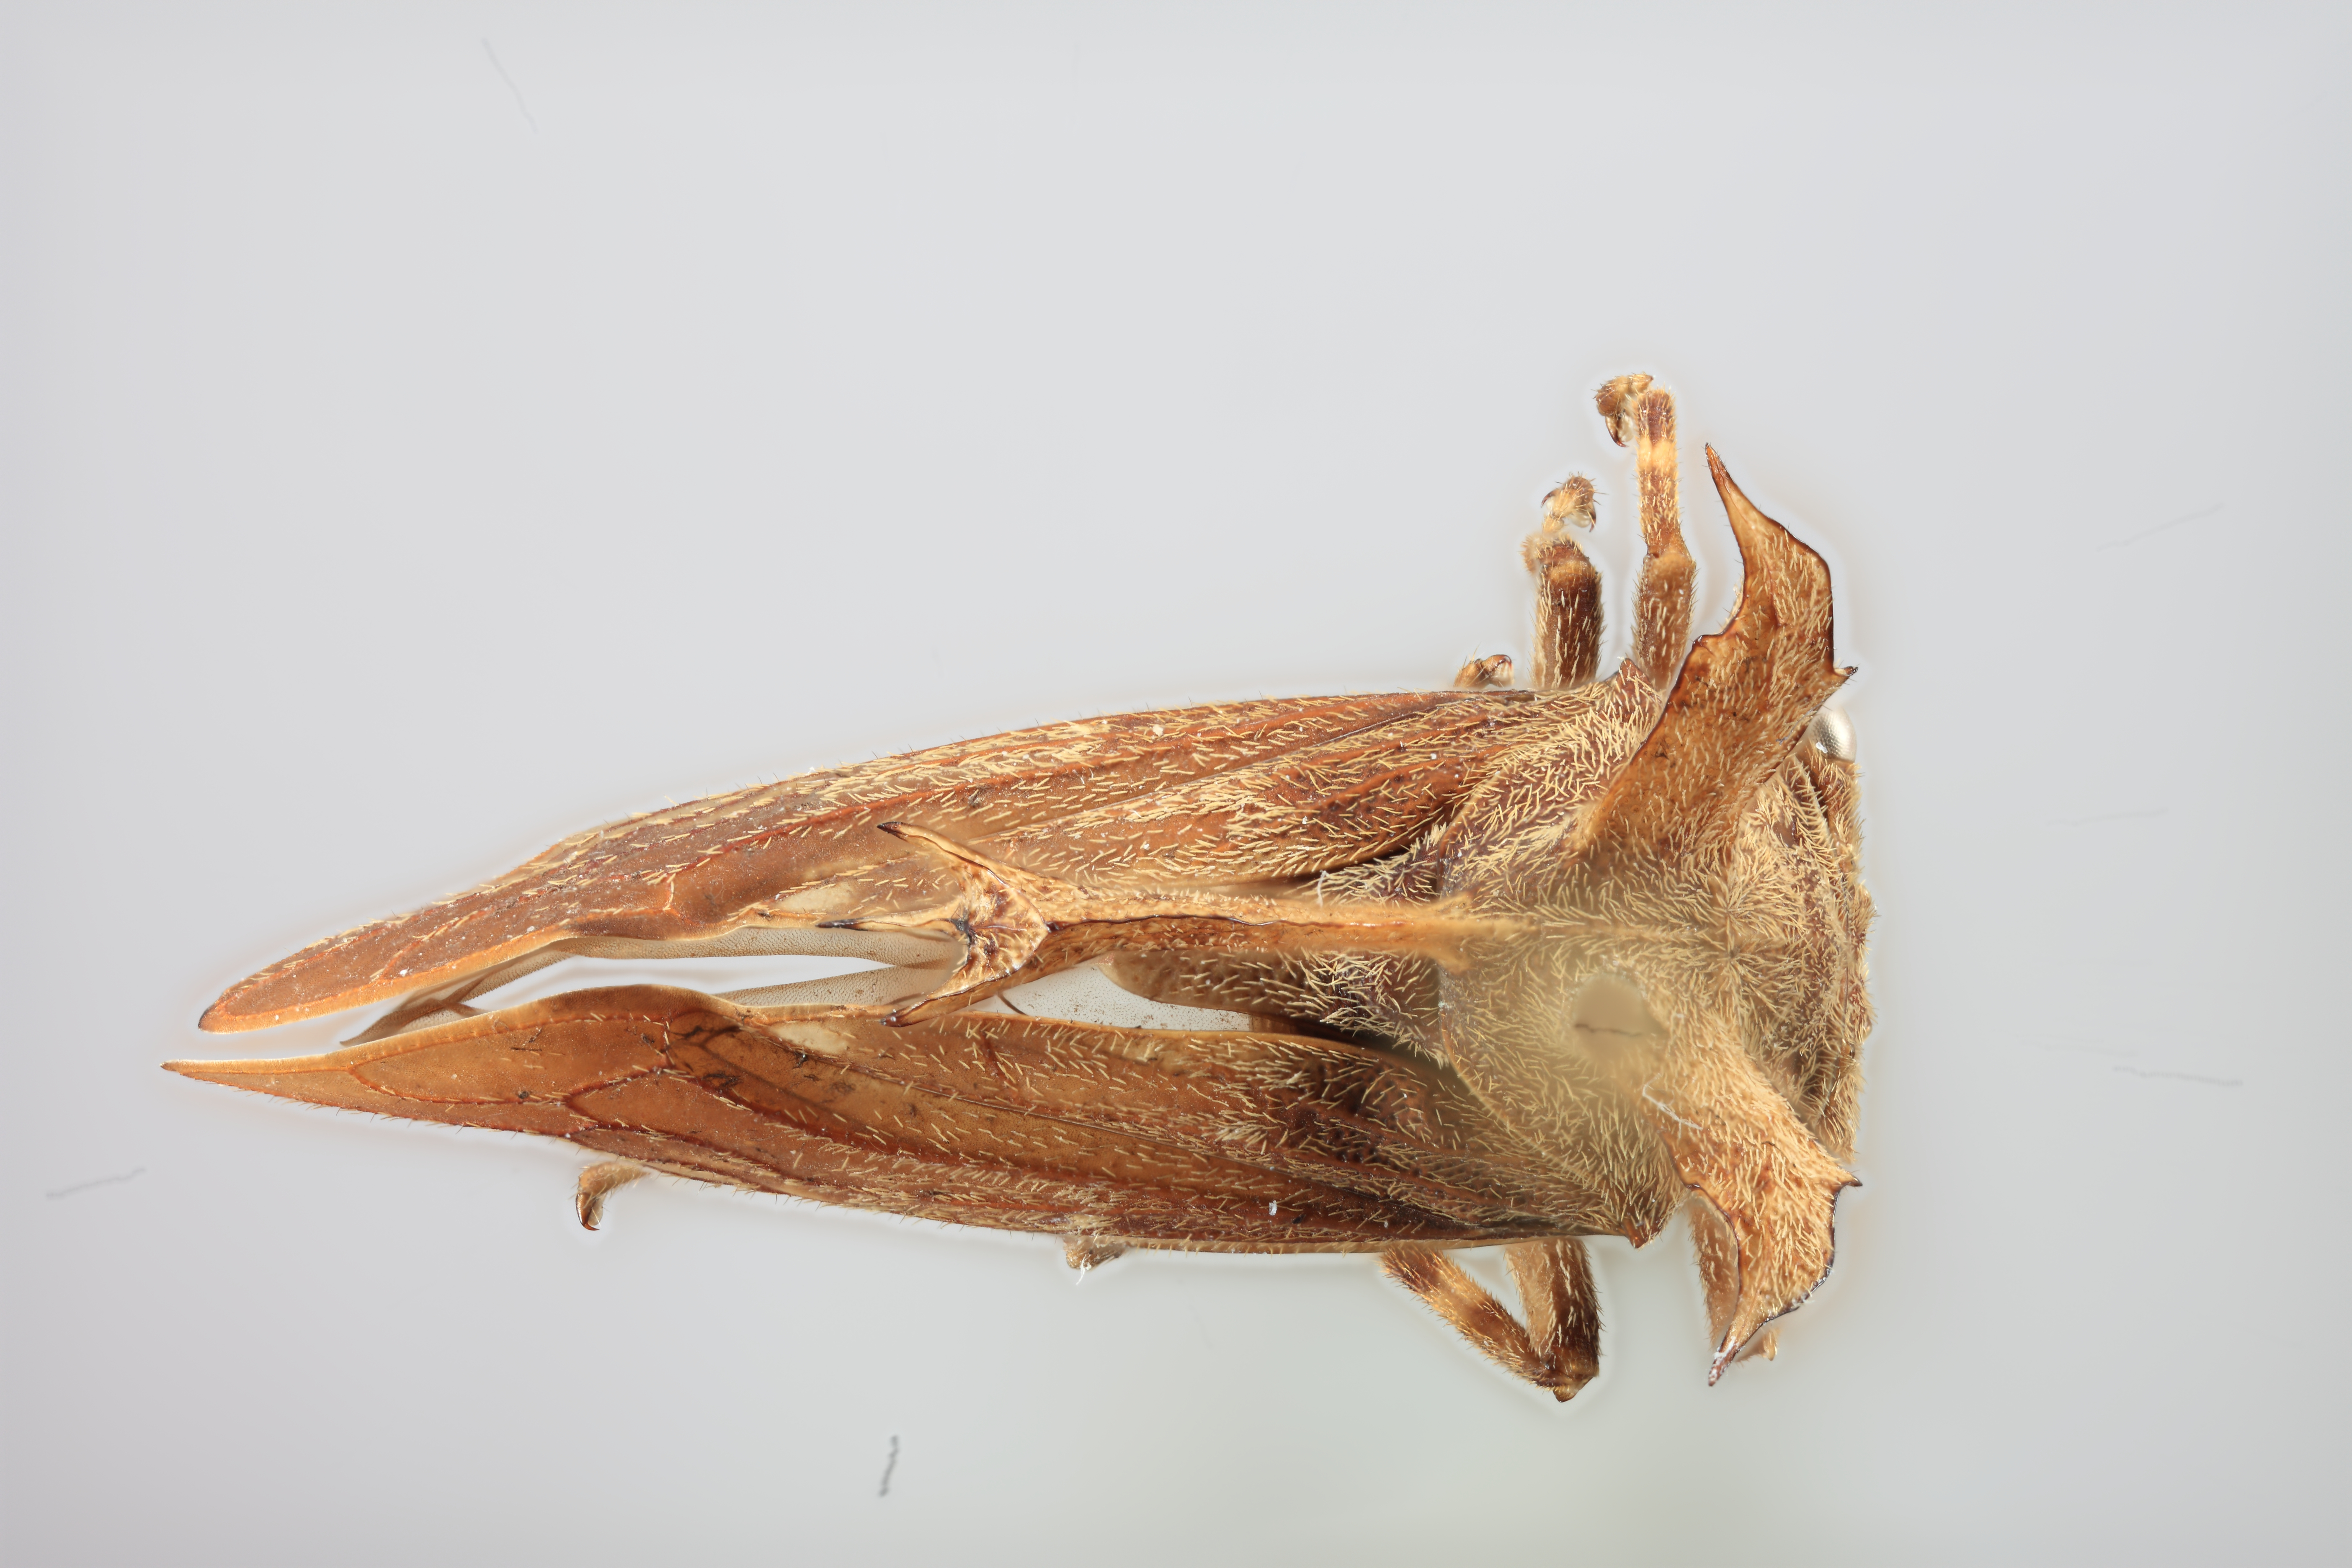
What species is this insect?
Smerdalea elevata
